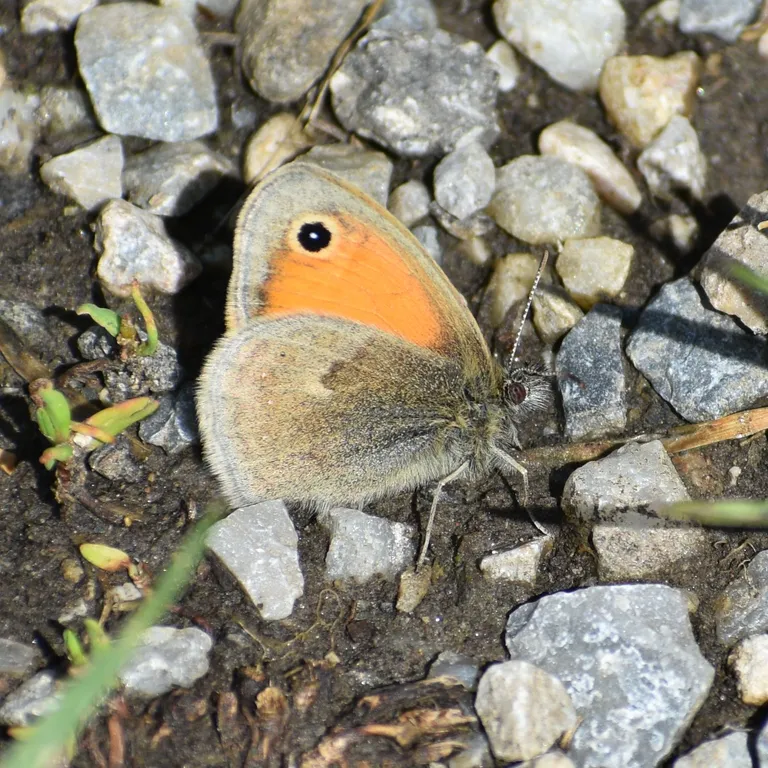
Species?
Coenonympha pamphilus
